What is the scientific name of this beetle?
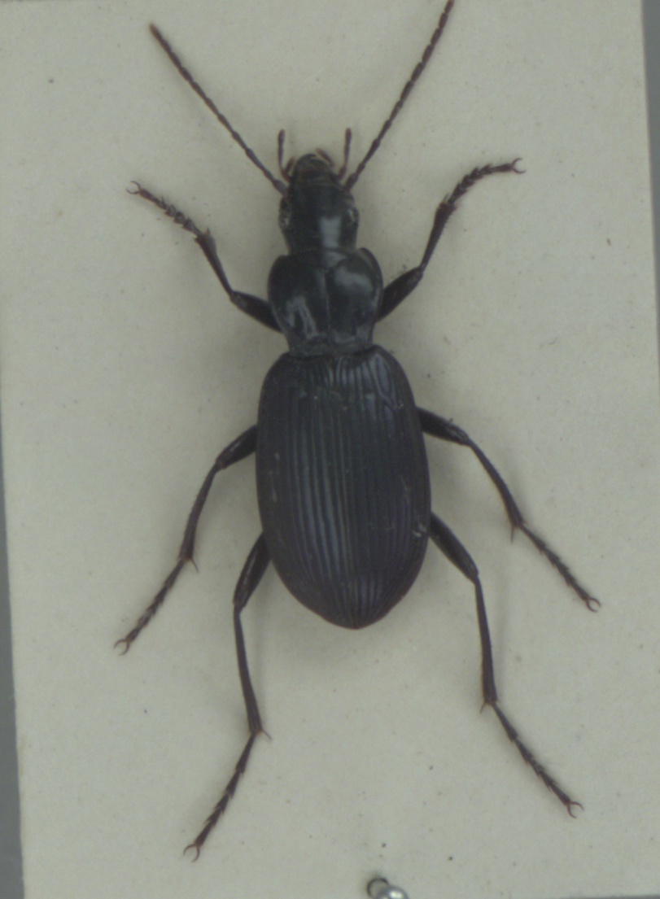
Laemostenus terricola
